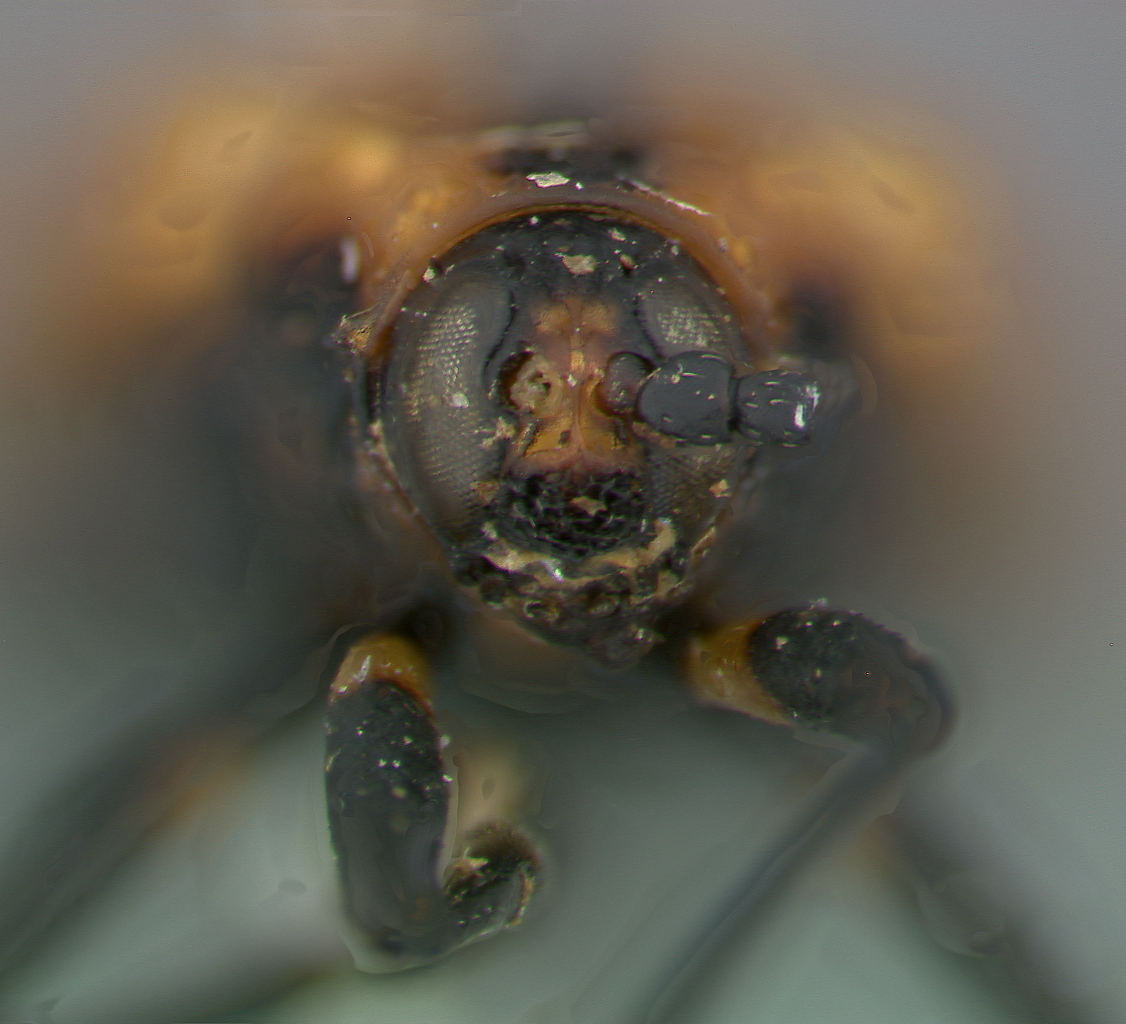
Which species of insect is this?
Xenochalepus omogerus
